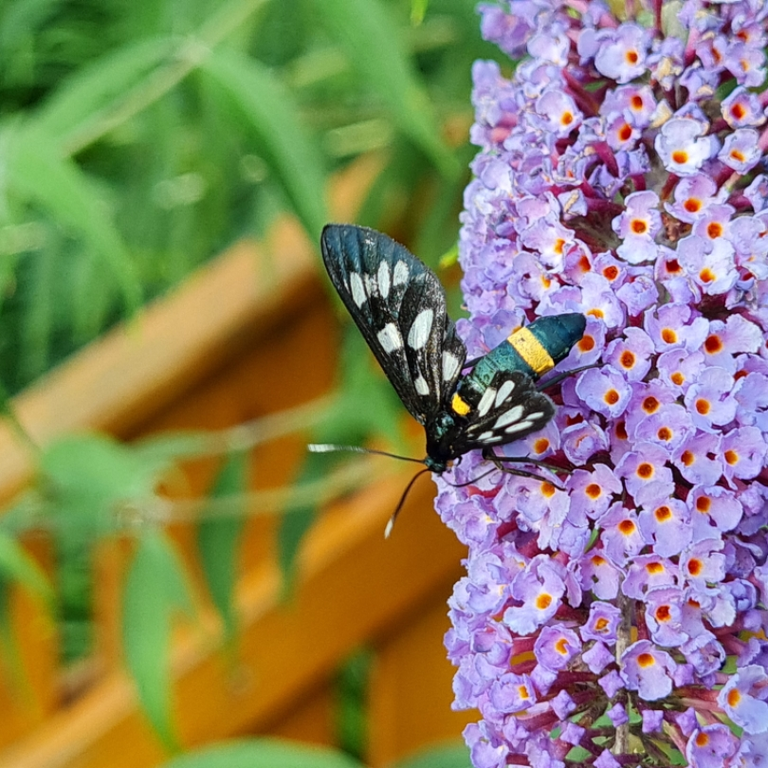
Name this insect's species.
Amata phegea
